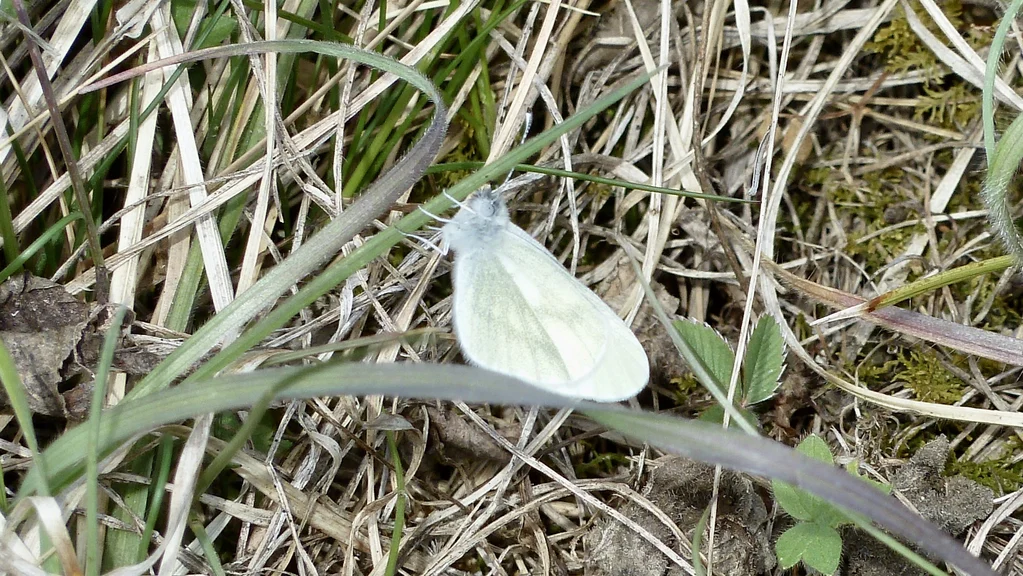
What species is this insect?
Leptidea sinapis/juvernica
